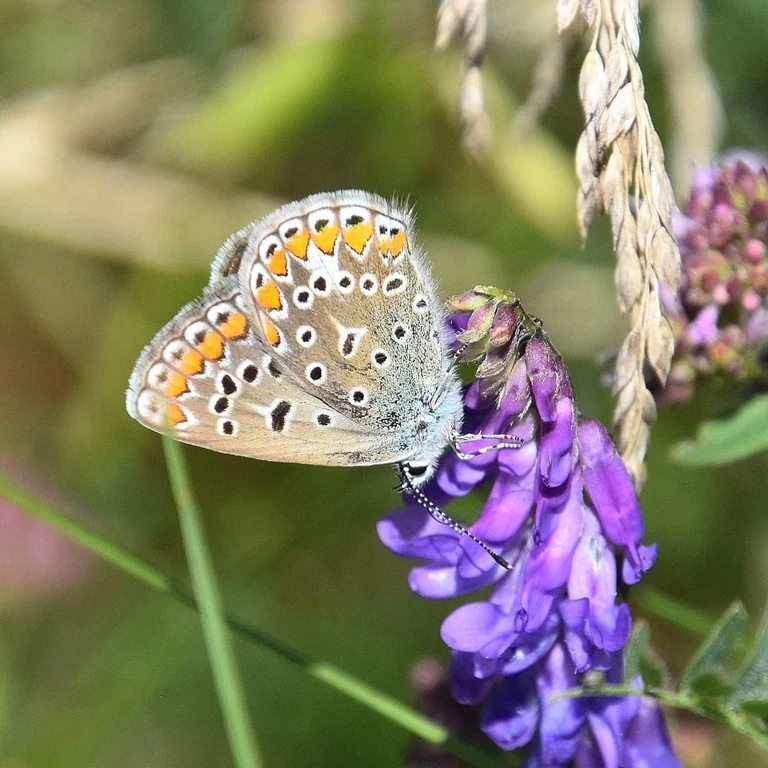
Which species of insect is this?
Polyommatus icarus
